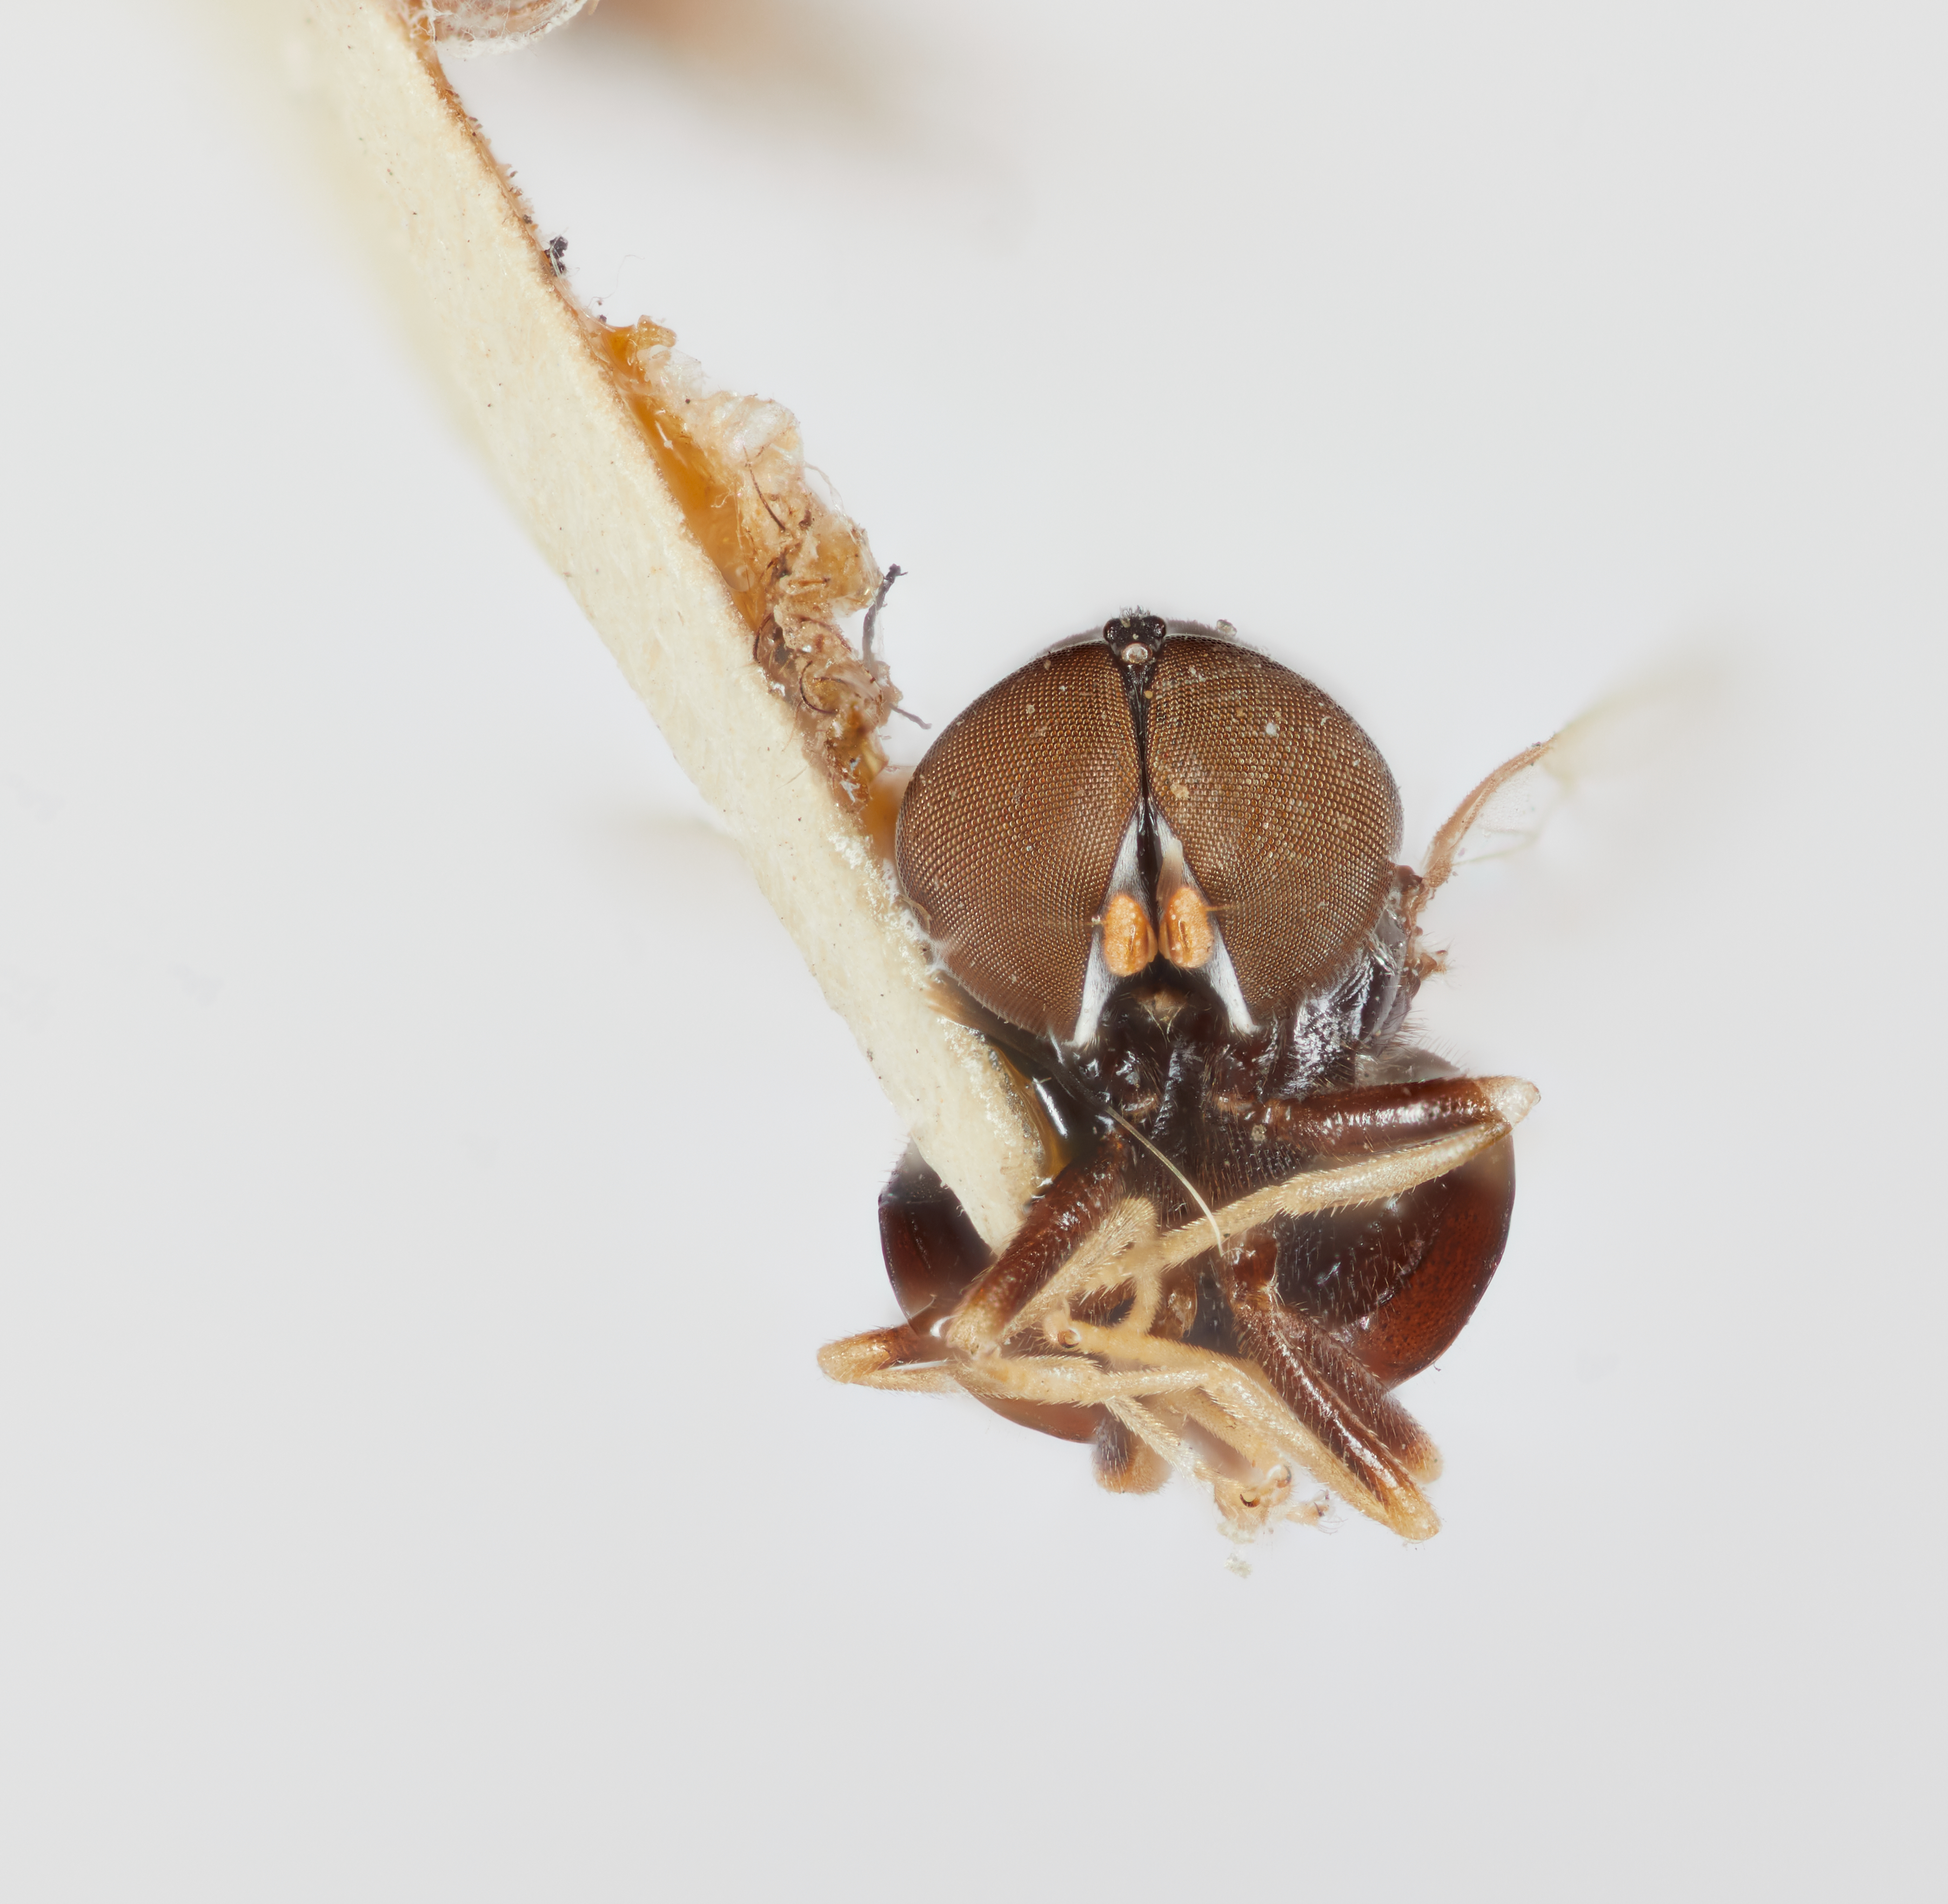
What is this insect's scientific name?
Eupachygaster fusca
